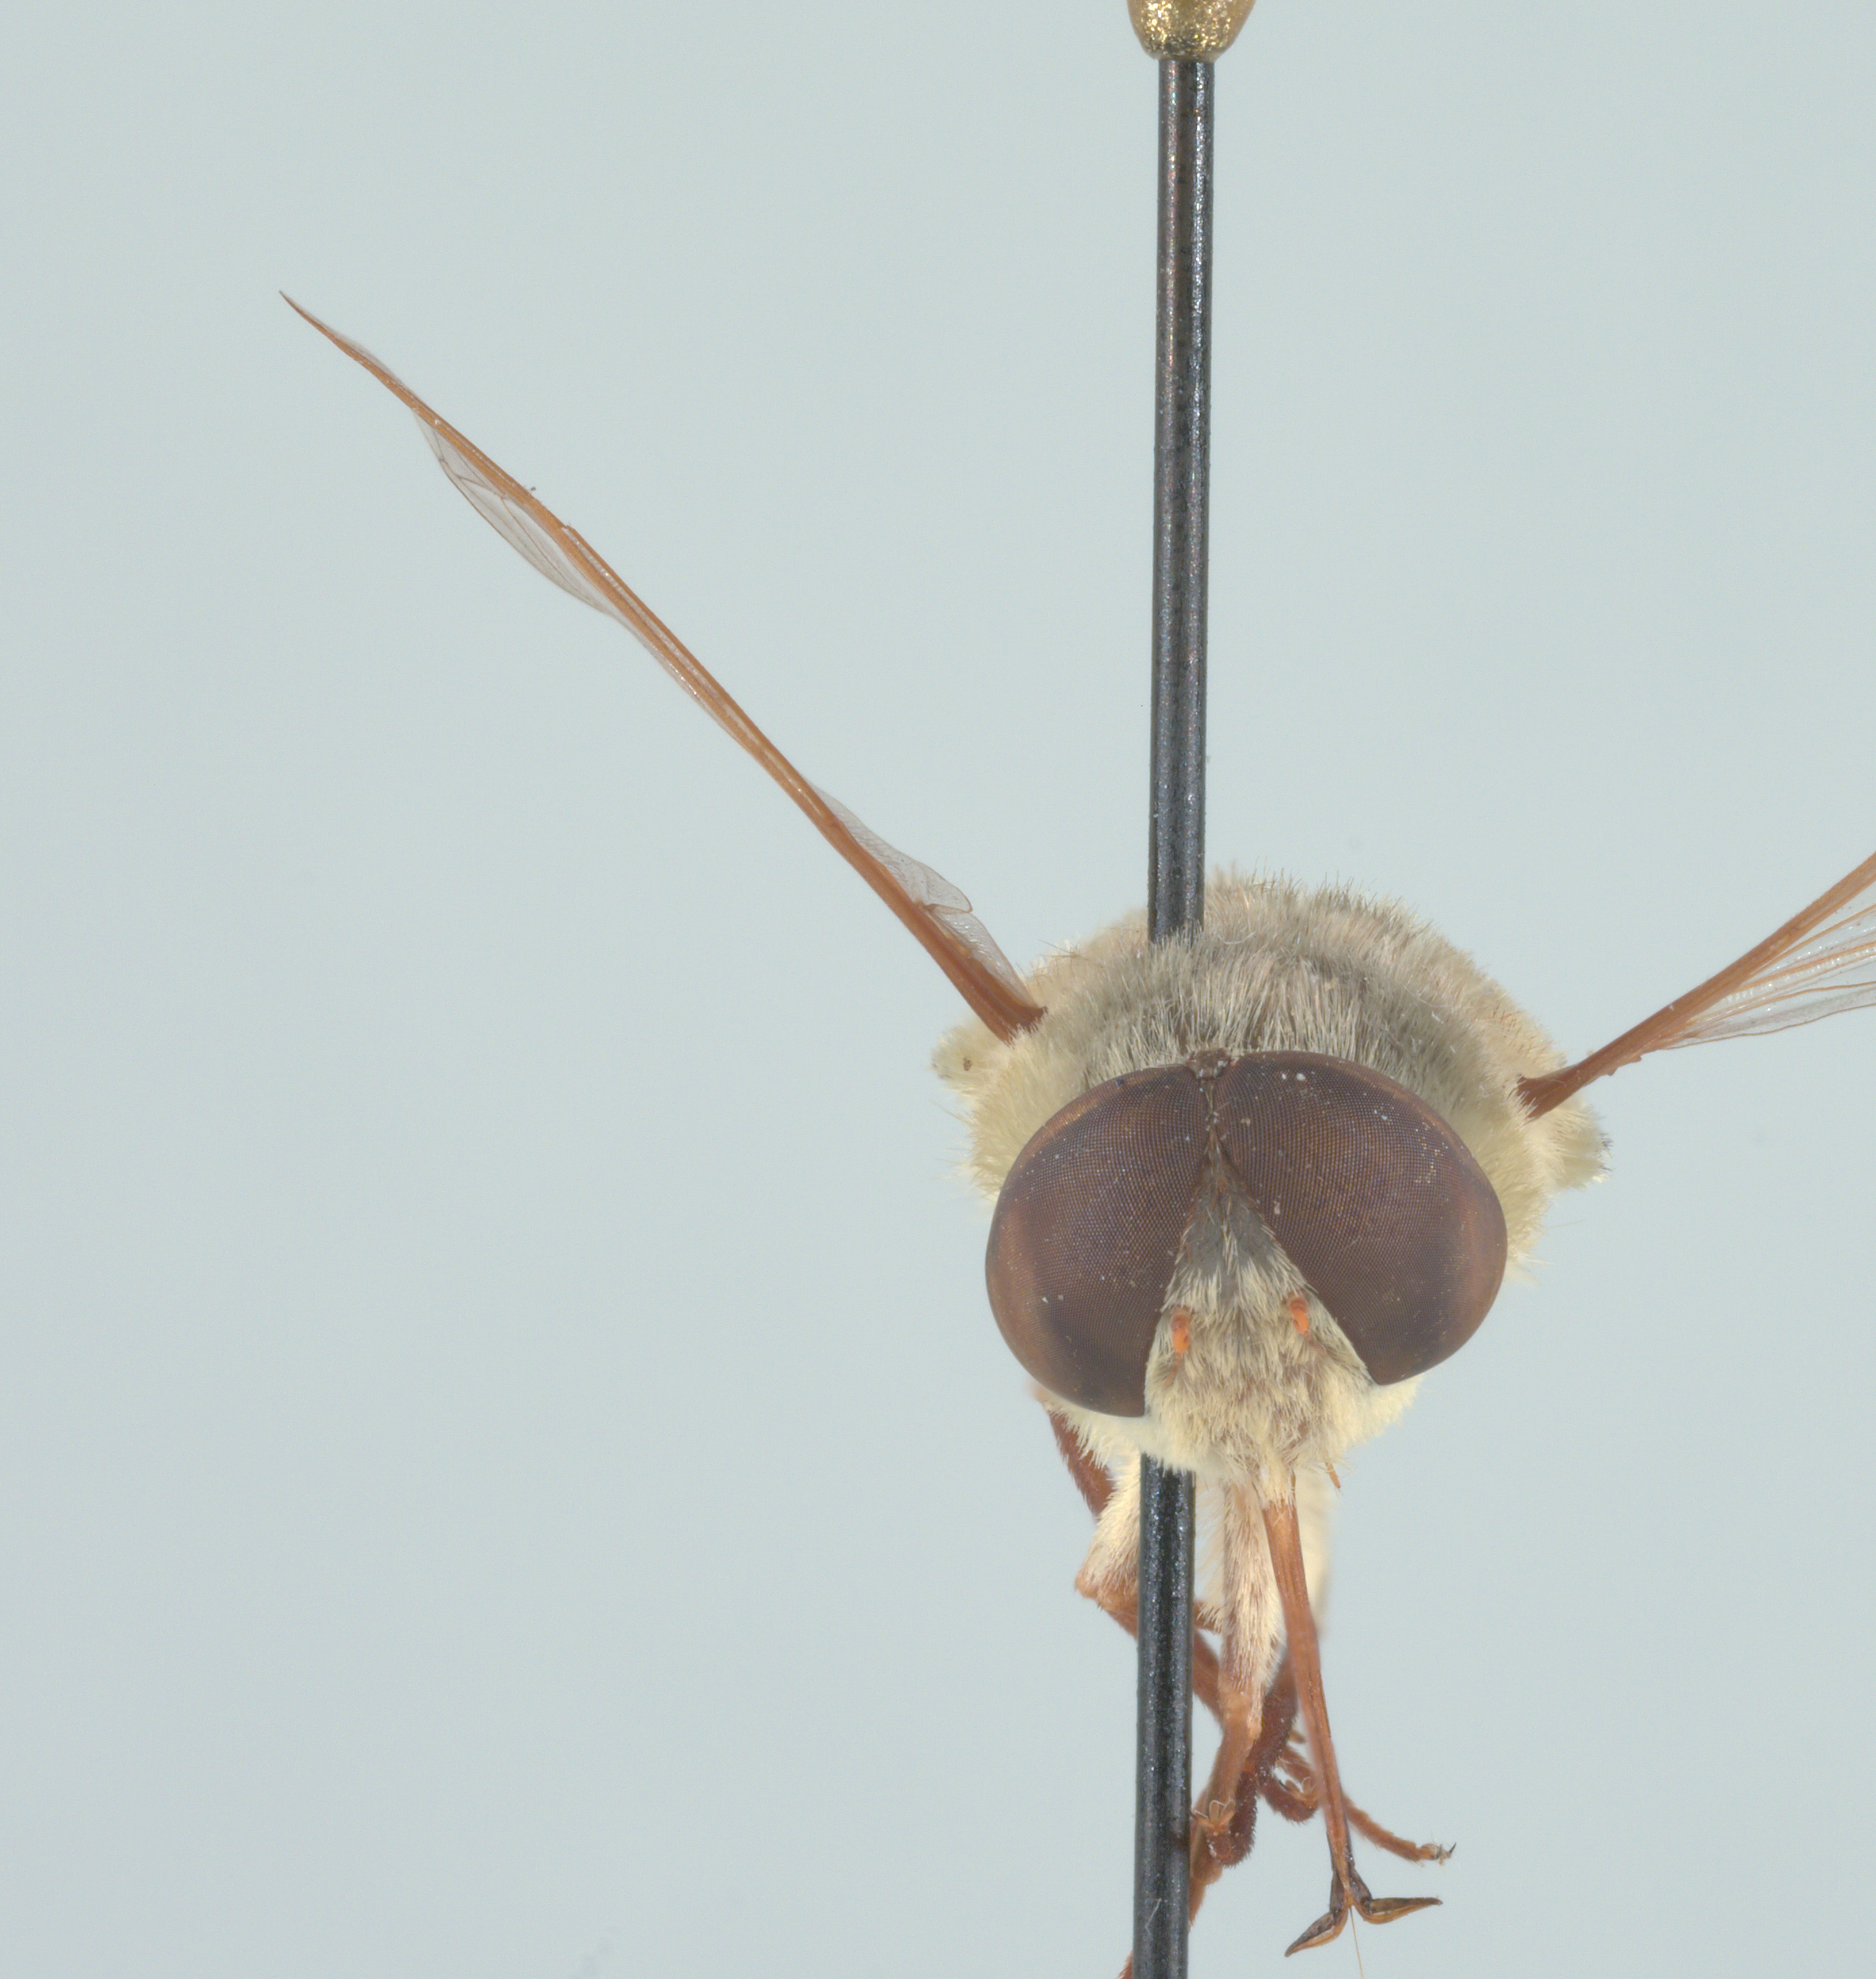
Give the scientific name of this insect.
Neorhynchocephalus volaticus
